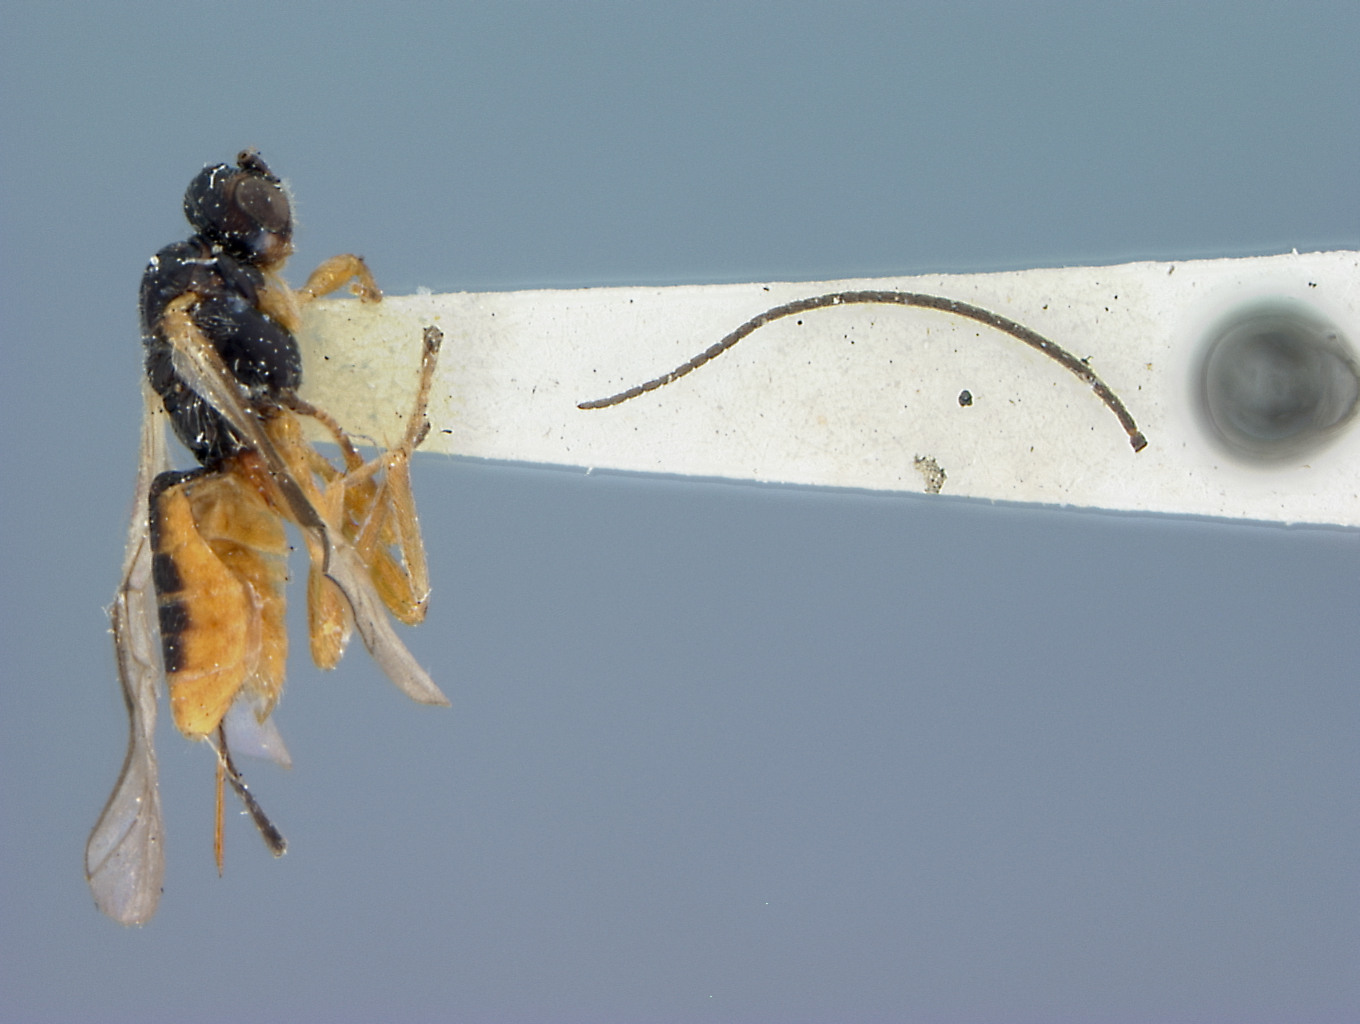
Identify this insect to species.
Bracon nigridorsum
